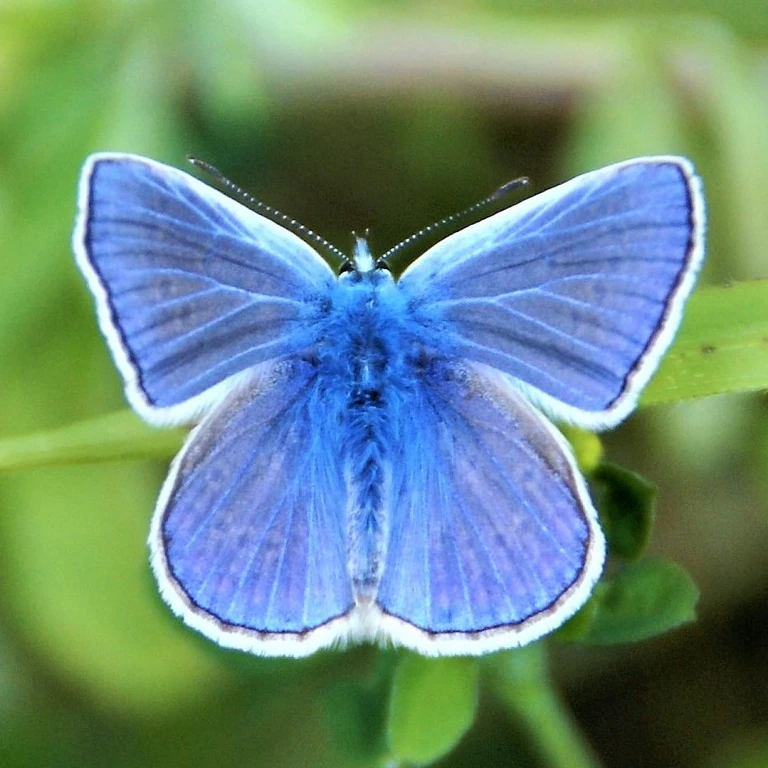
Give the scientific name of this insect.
Polyommatus icarus
